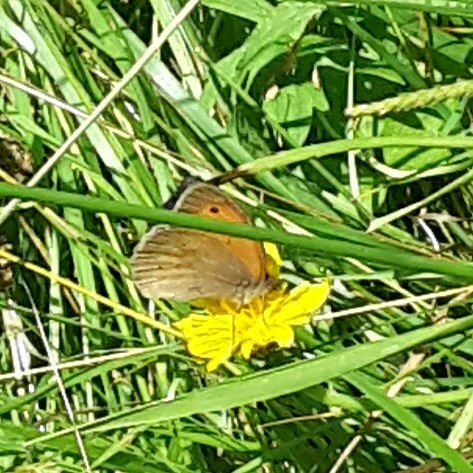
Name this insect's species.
Maniola jurtina
